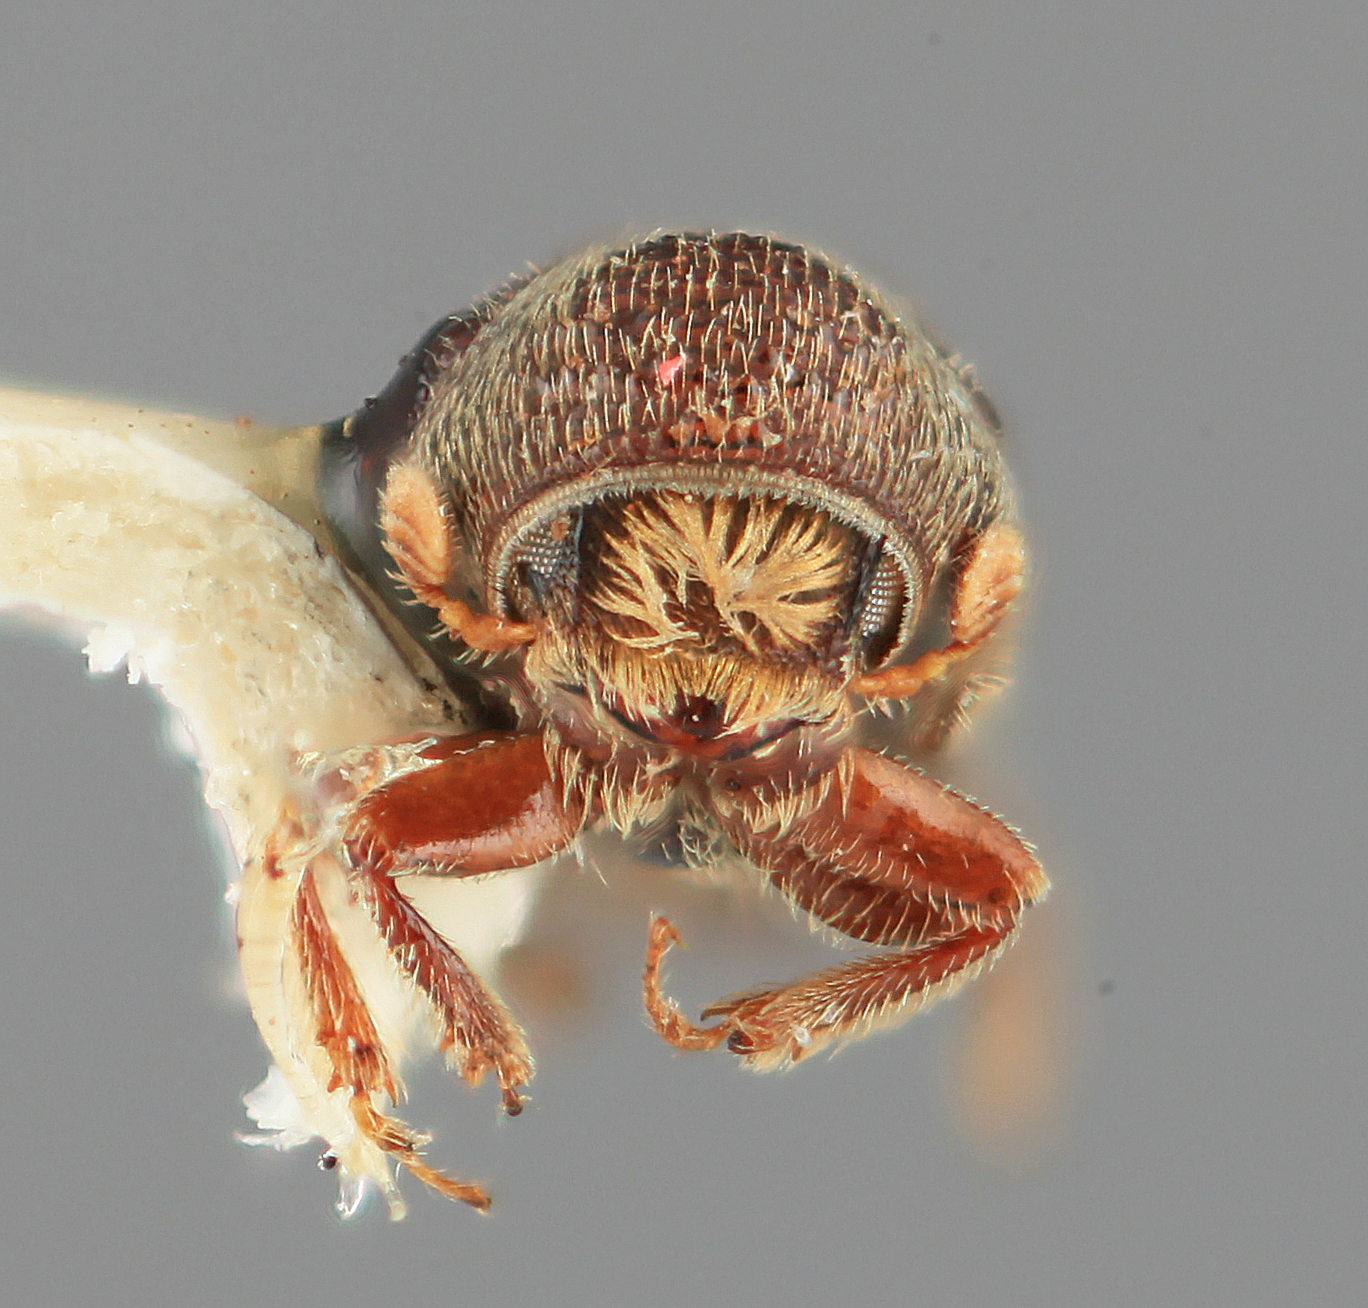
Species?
Pityophthorus toralis
